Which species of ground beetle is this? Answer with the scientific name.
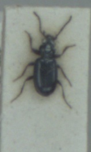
Bembidion minimum
